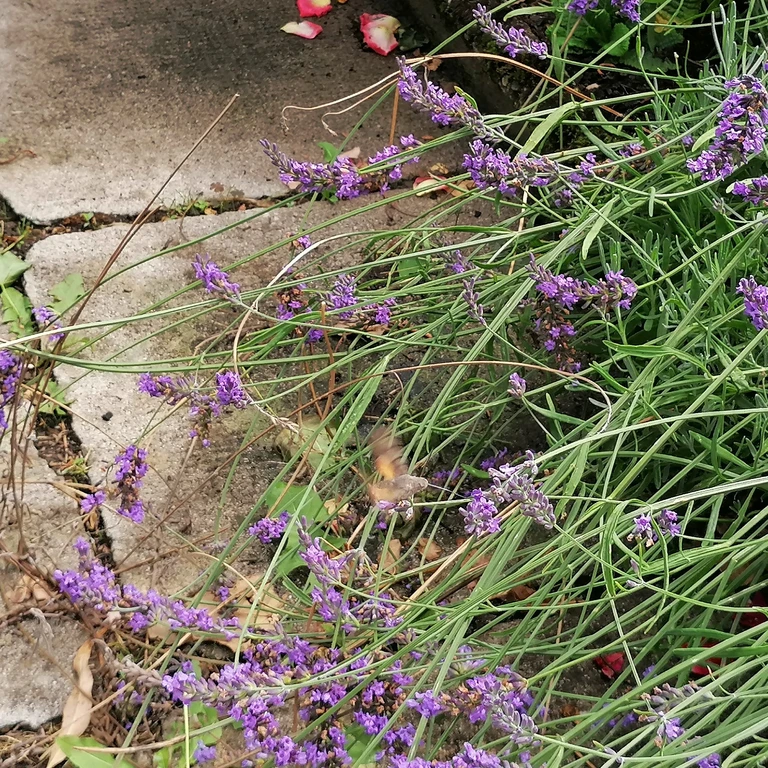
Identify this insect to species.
Macroglossum stellatarum
